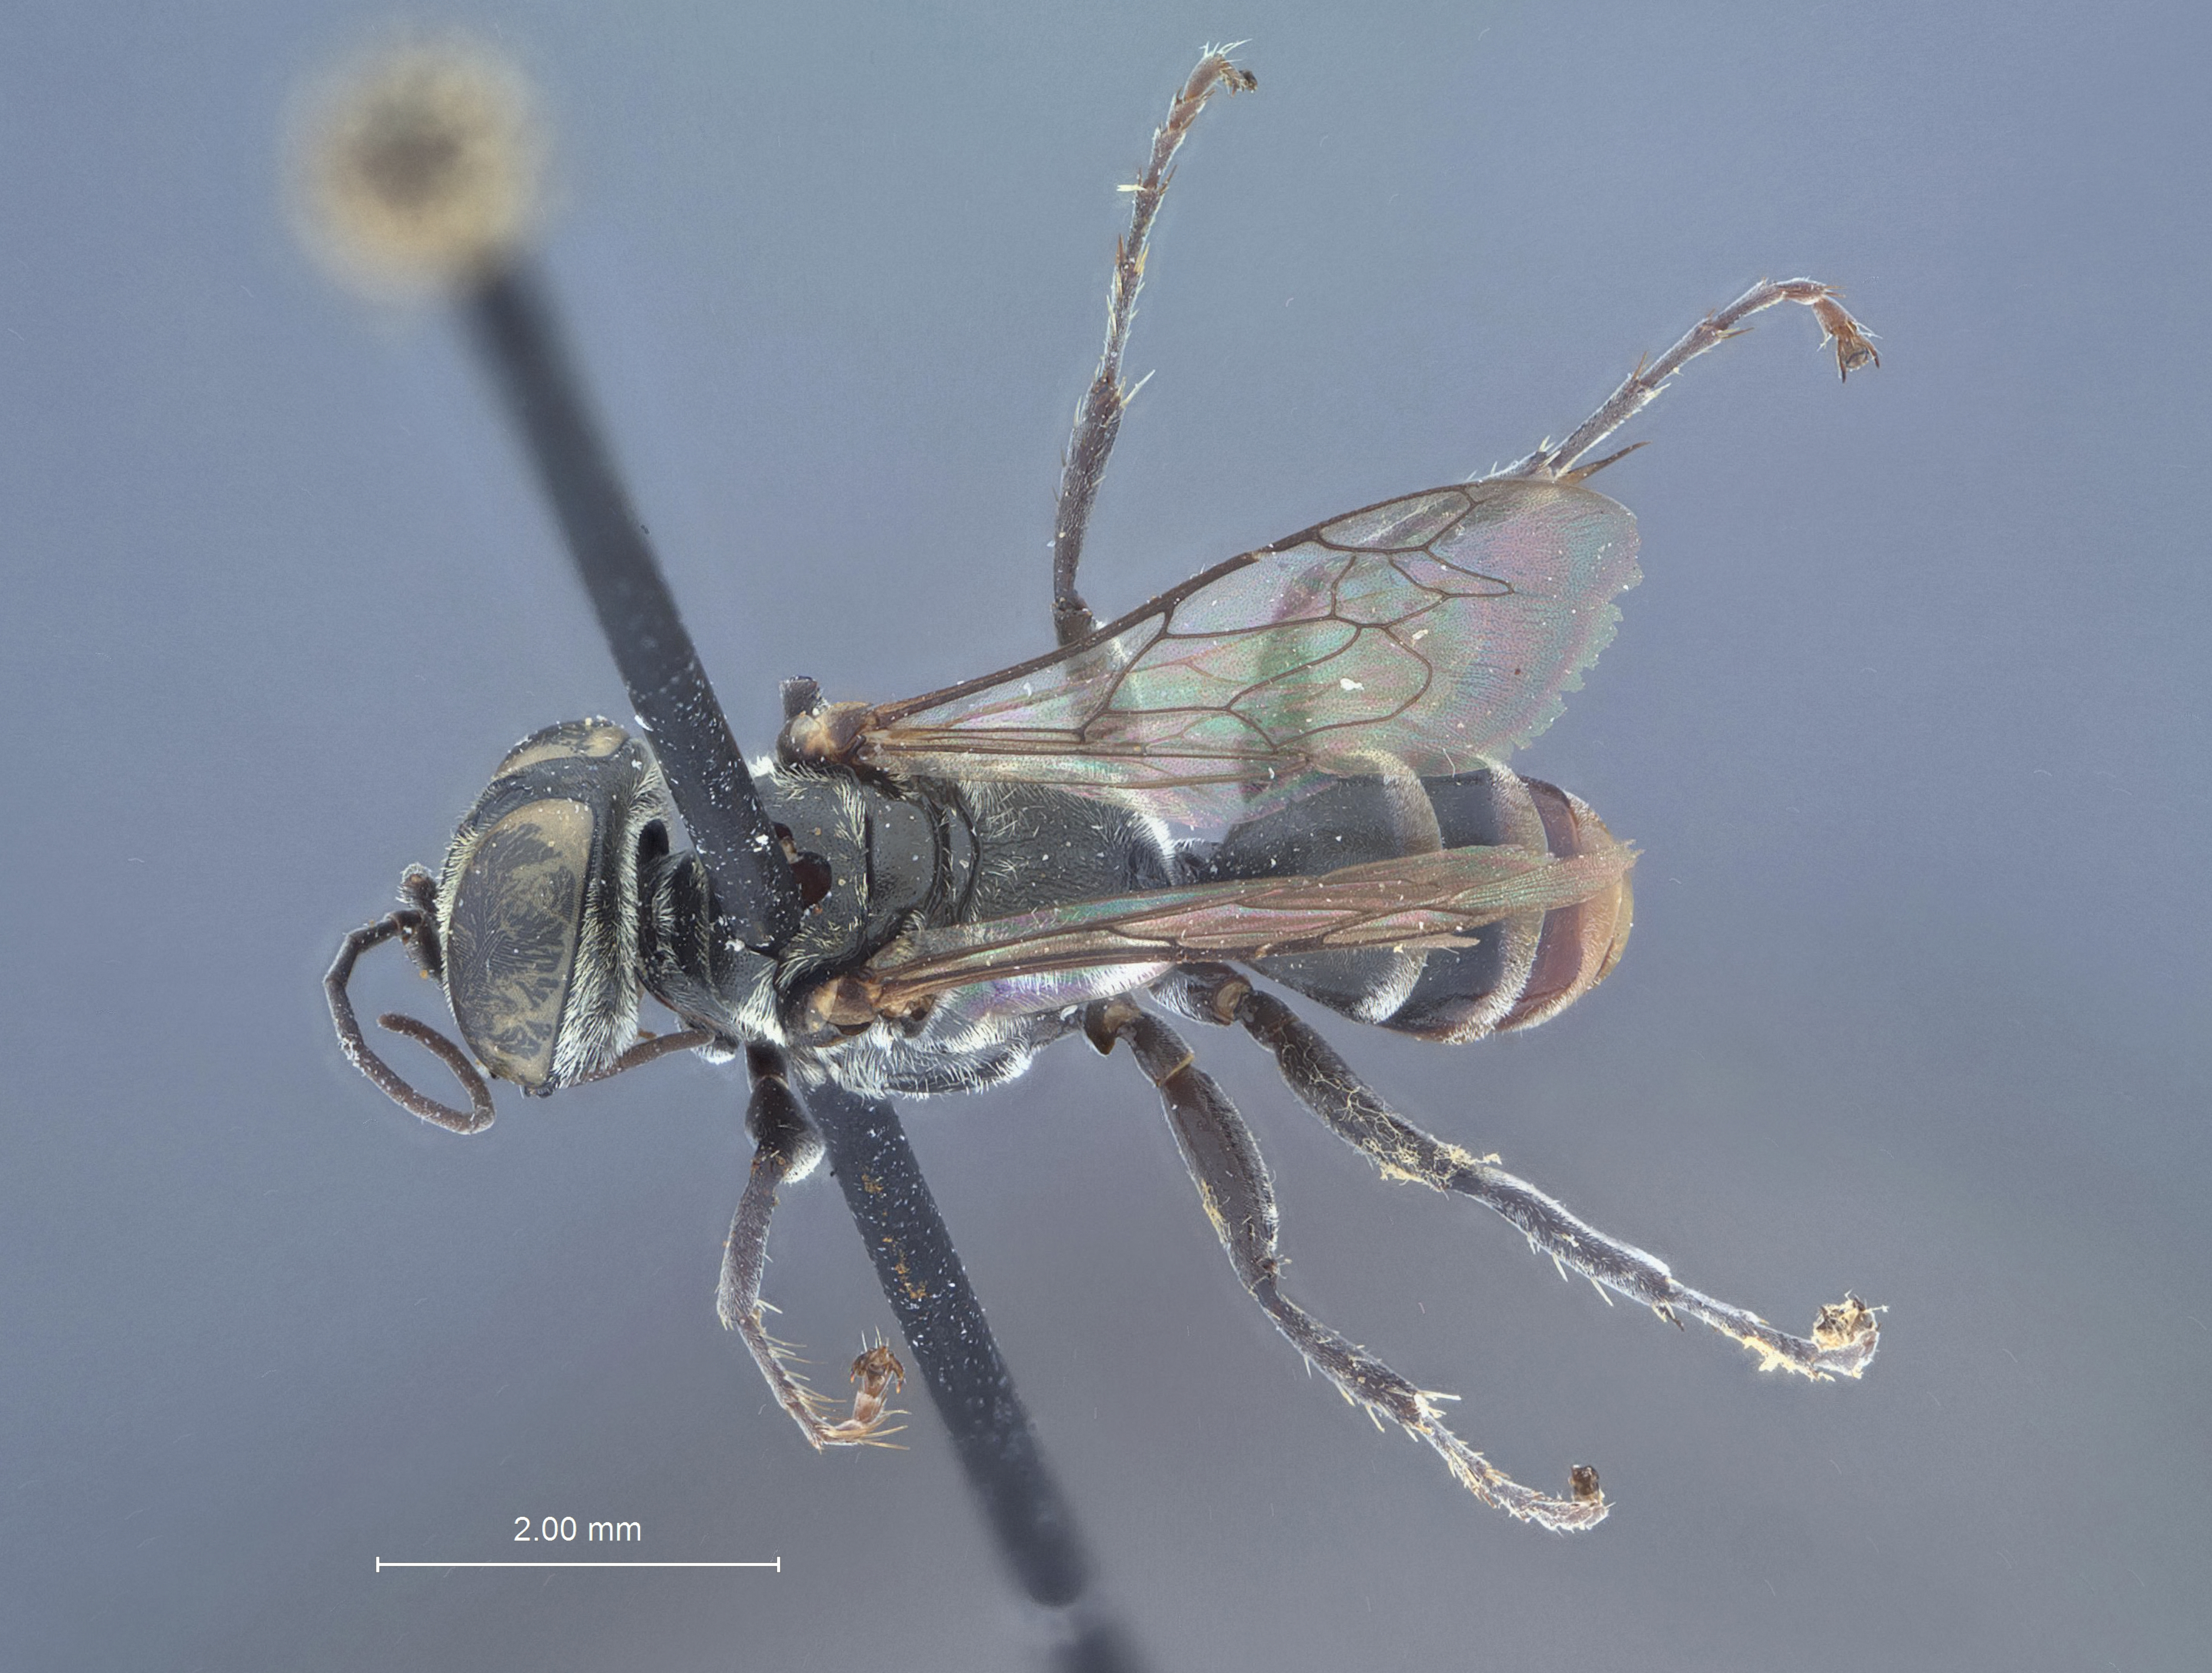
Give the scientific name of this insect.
Tachysphex cubanus
